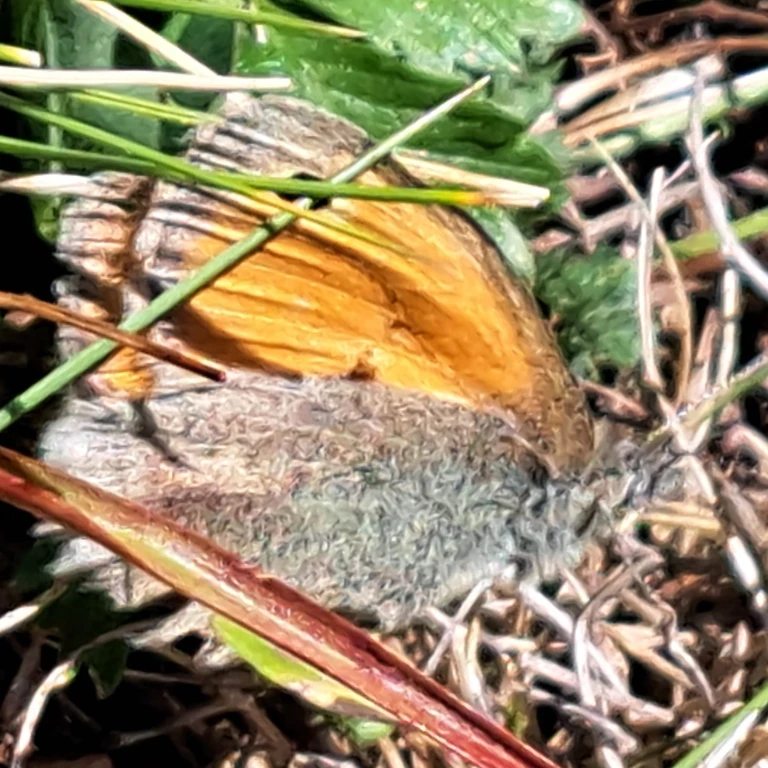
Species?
Coenonympha pamphilus
